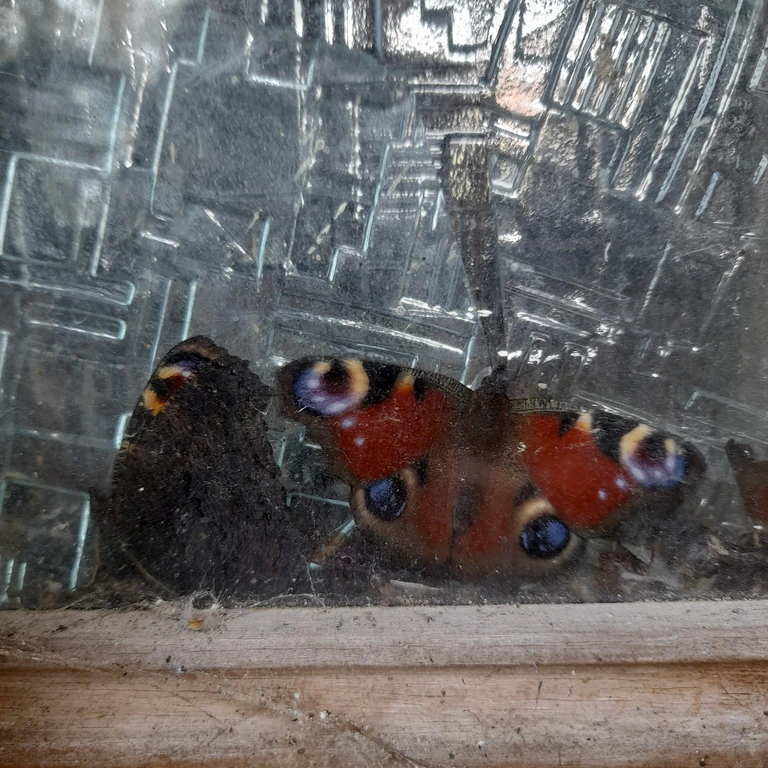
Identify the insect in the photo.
Aglais io
